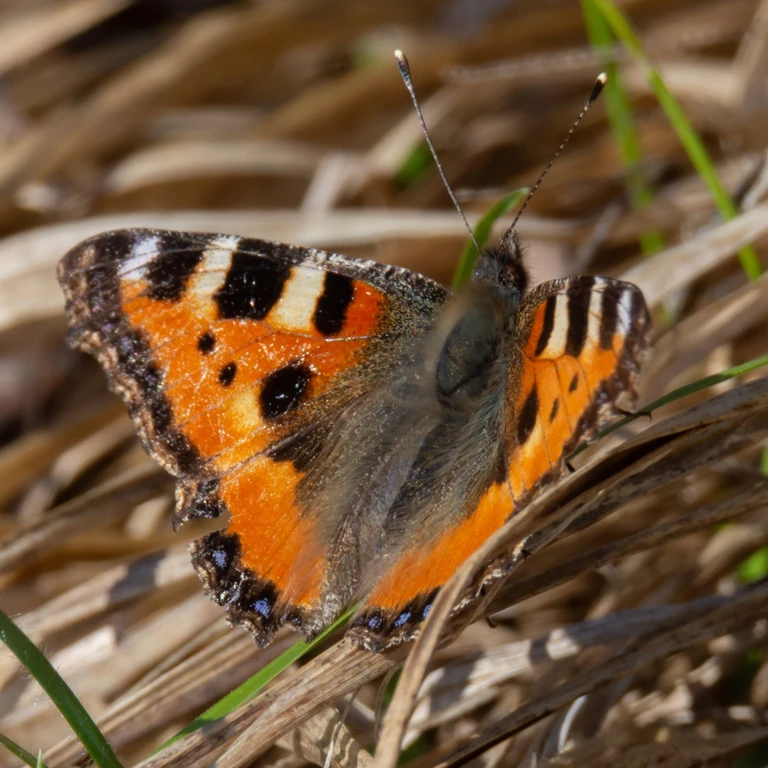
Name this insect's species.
Aglais urticae
